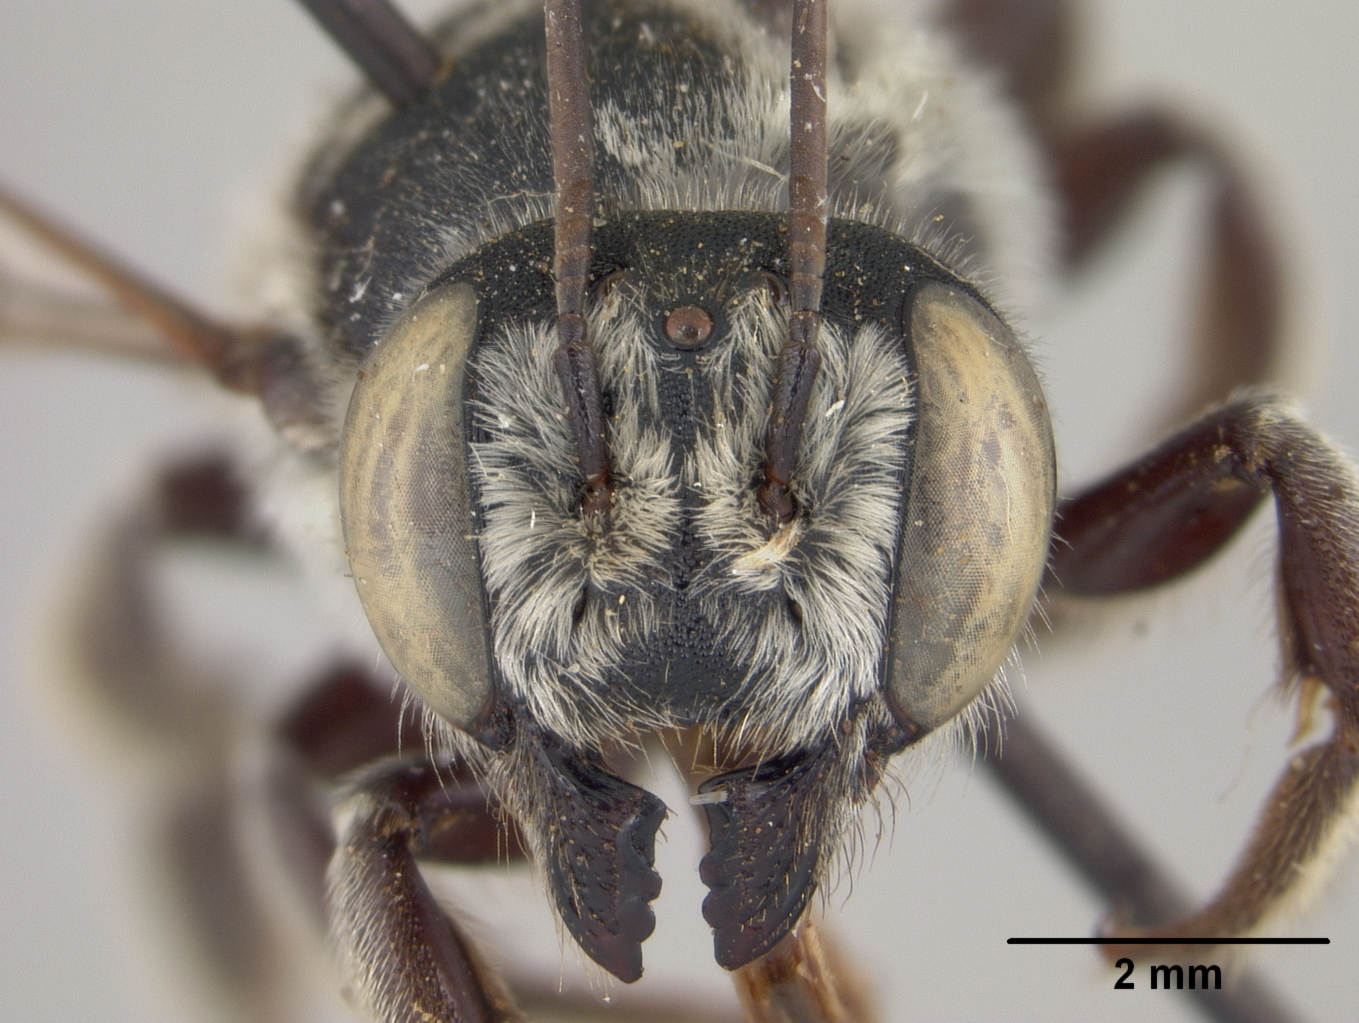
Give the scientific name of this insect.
Megachile parksi
